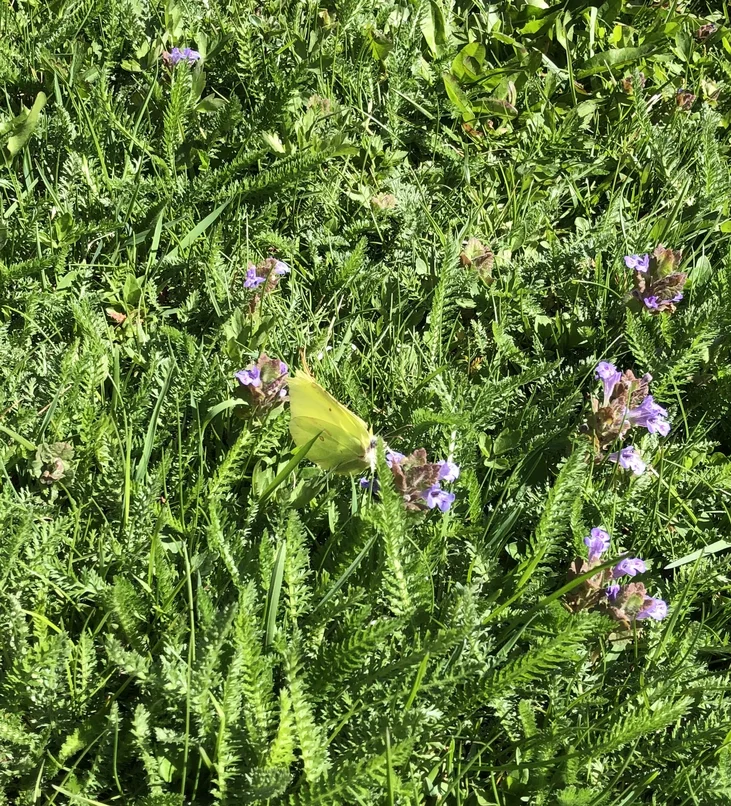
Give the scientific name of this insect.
Gonepteryx rhamni
